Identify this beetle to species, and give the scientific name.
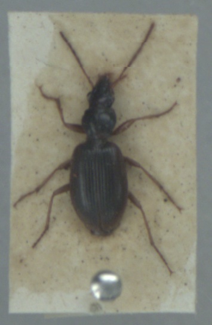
Paranchus albipes
